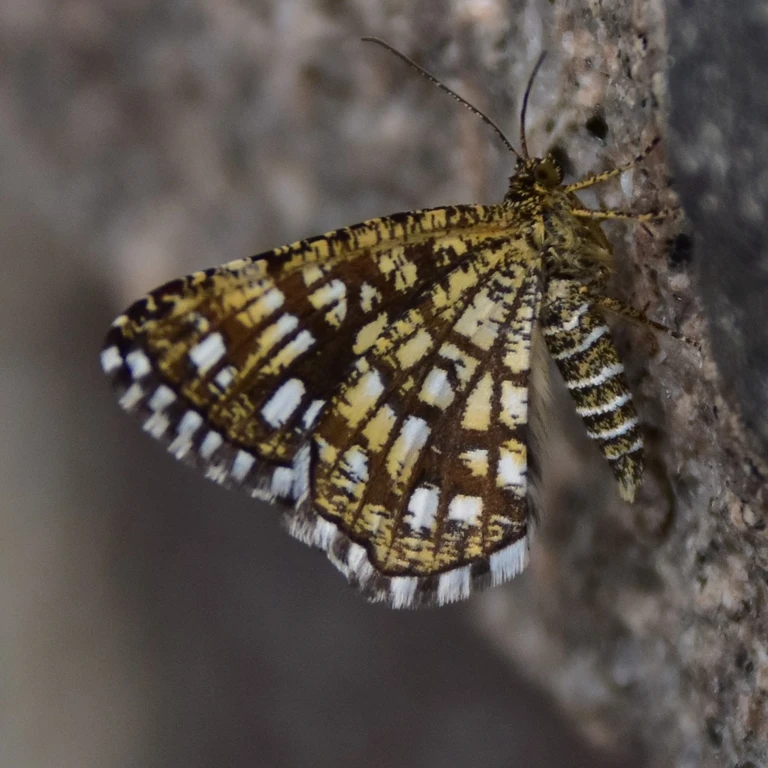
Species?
Chiasmia clathrata
